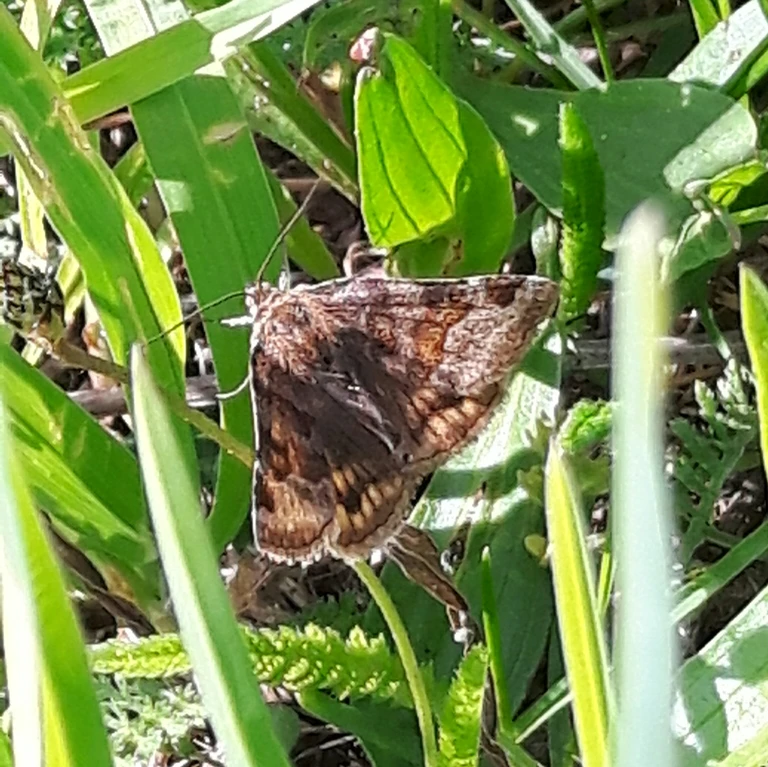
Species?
Euclidia glyphica
